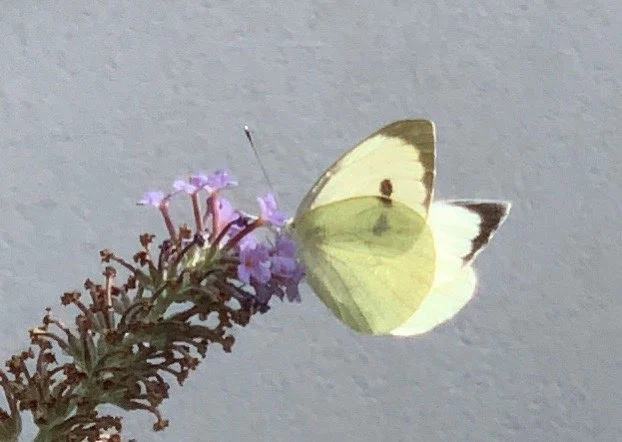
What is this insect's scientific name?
Pieris brassicae
